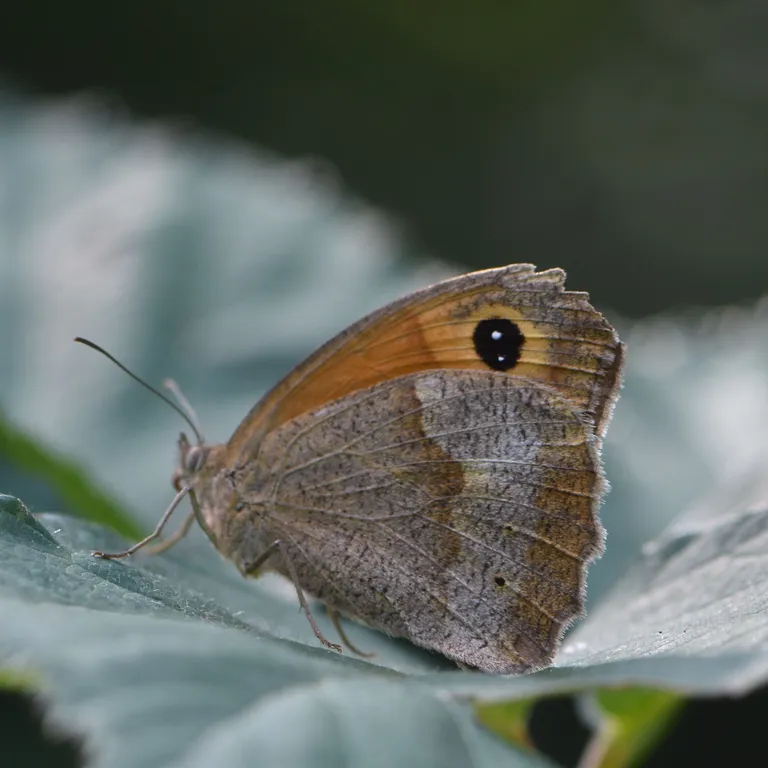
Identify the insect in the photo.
Maniola jurtina
